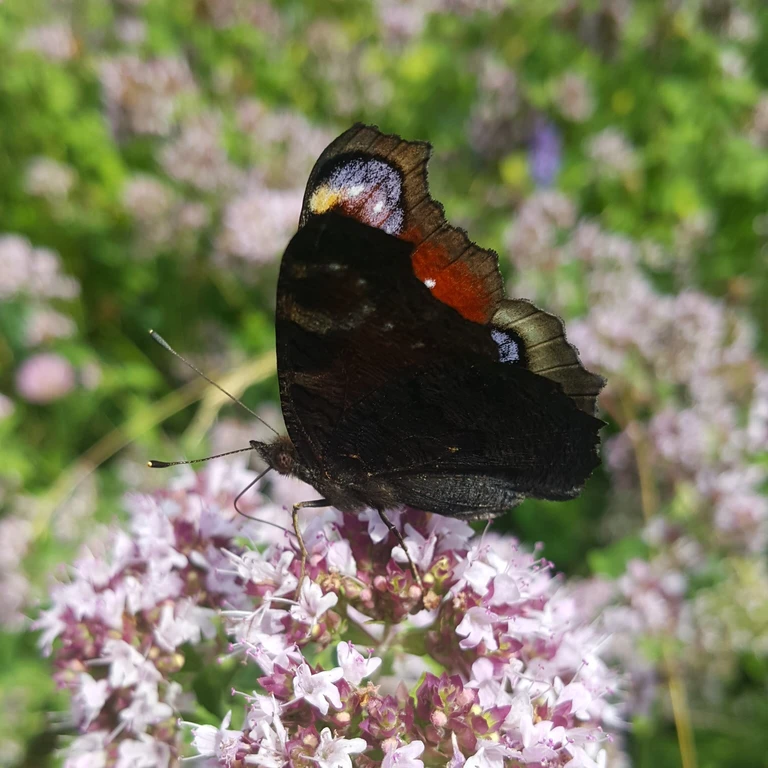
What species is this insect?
Aglais io
